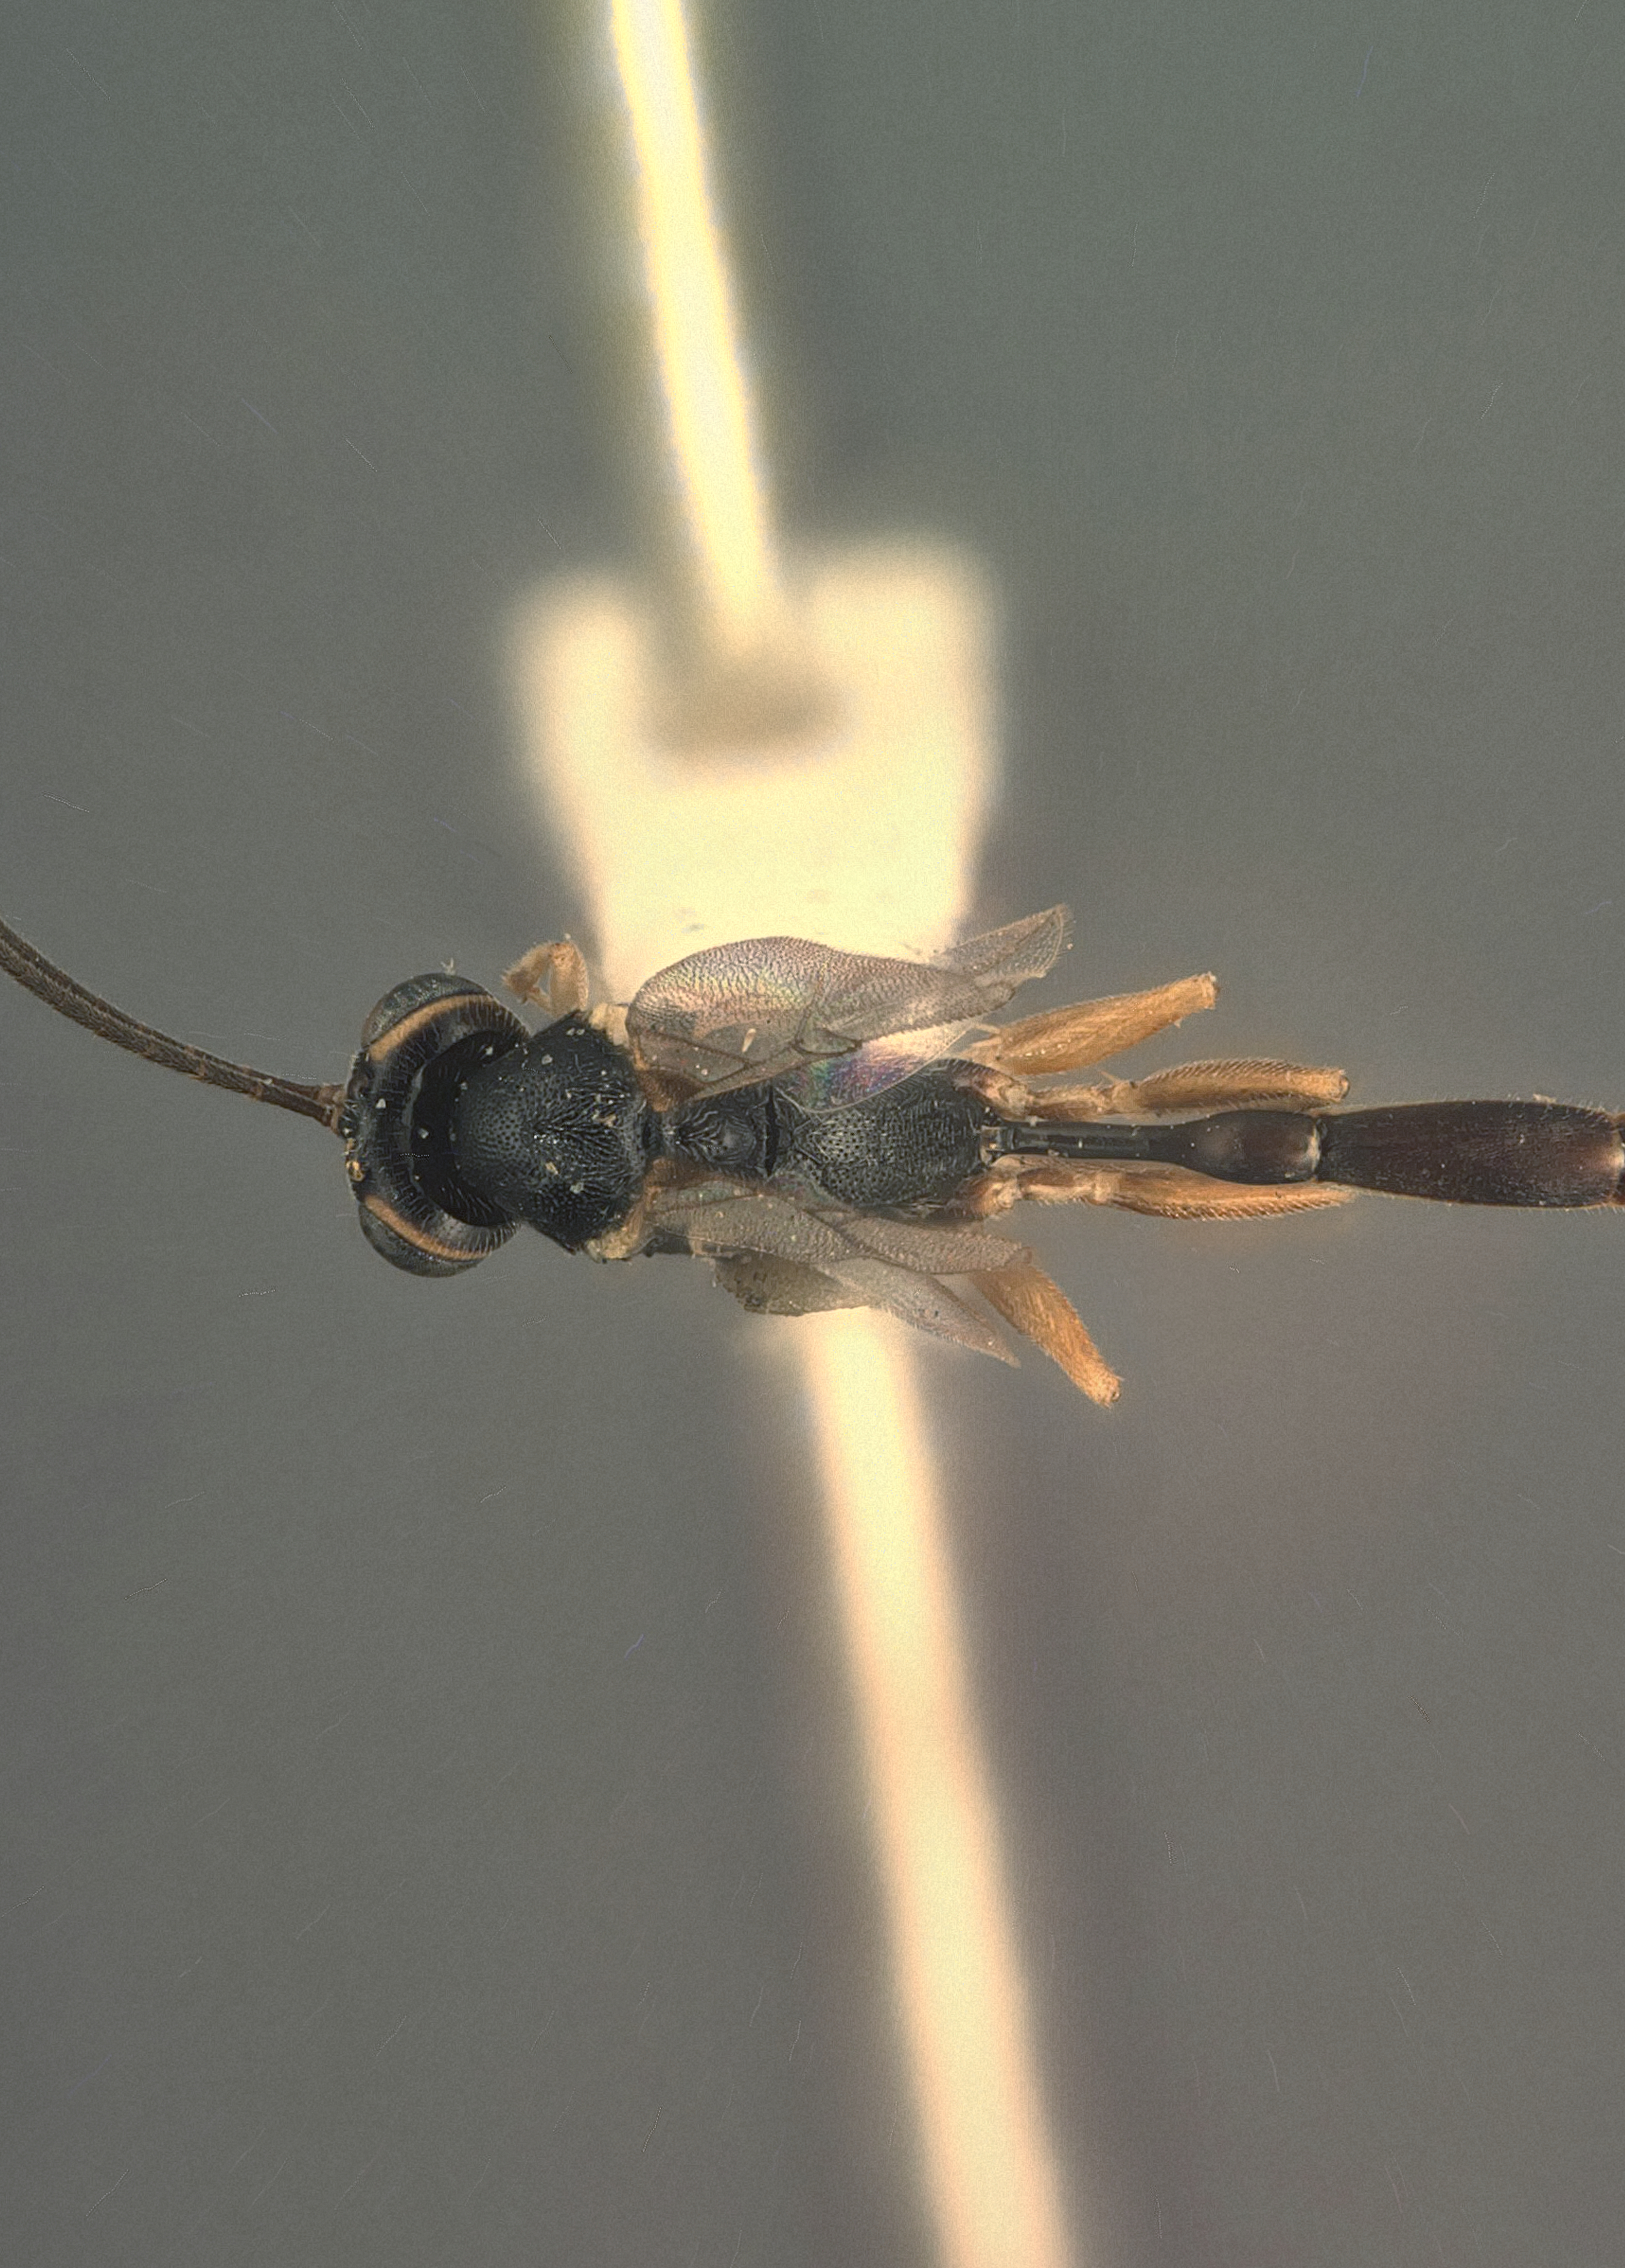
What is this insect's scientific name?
Glypta evetriae
